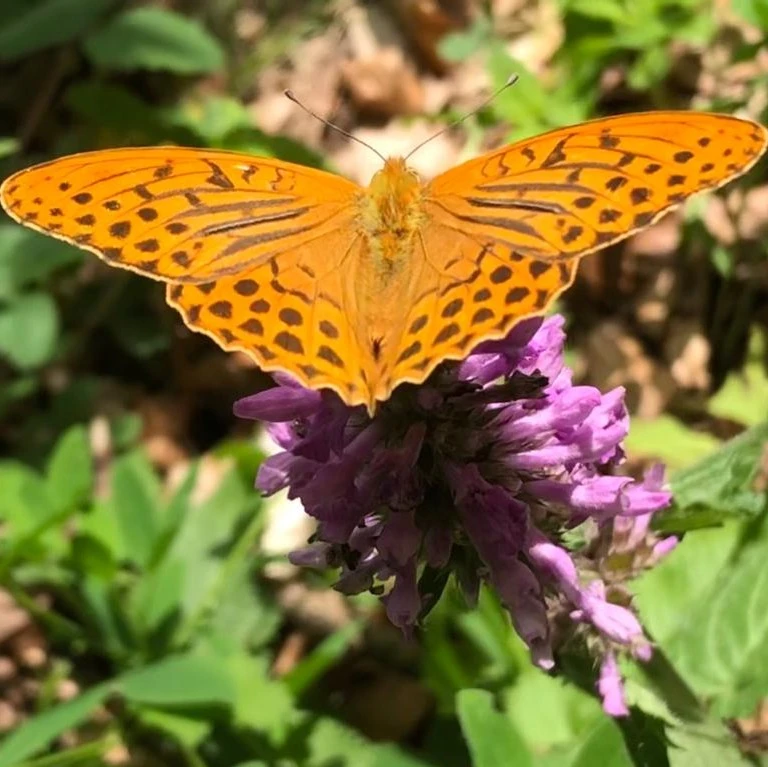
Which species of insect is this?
Argynnis paphia
